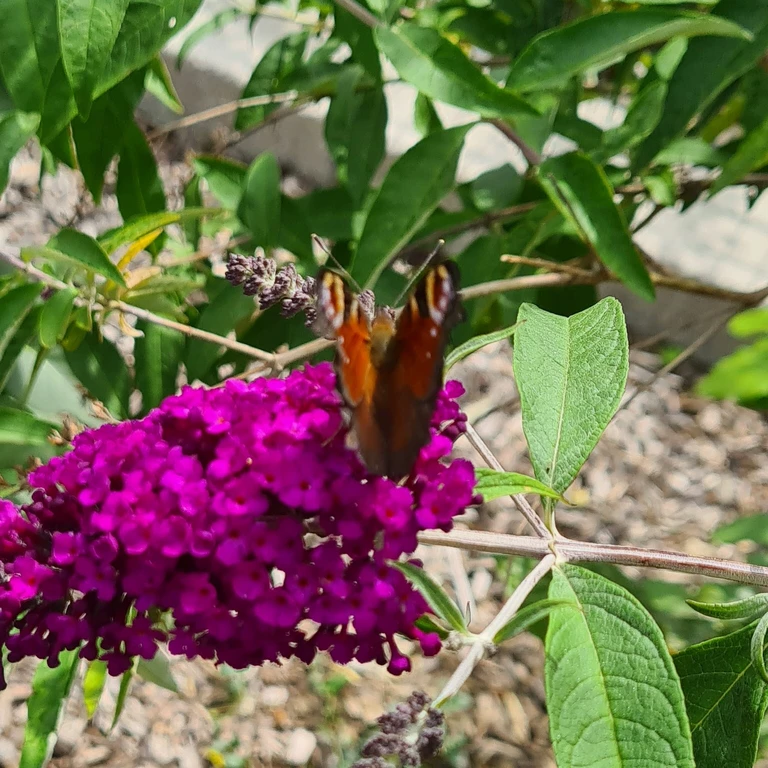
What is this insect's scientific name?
Aglais io
